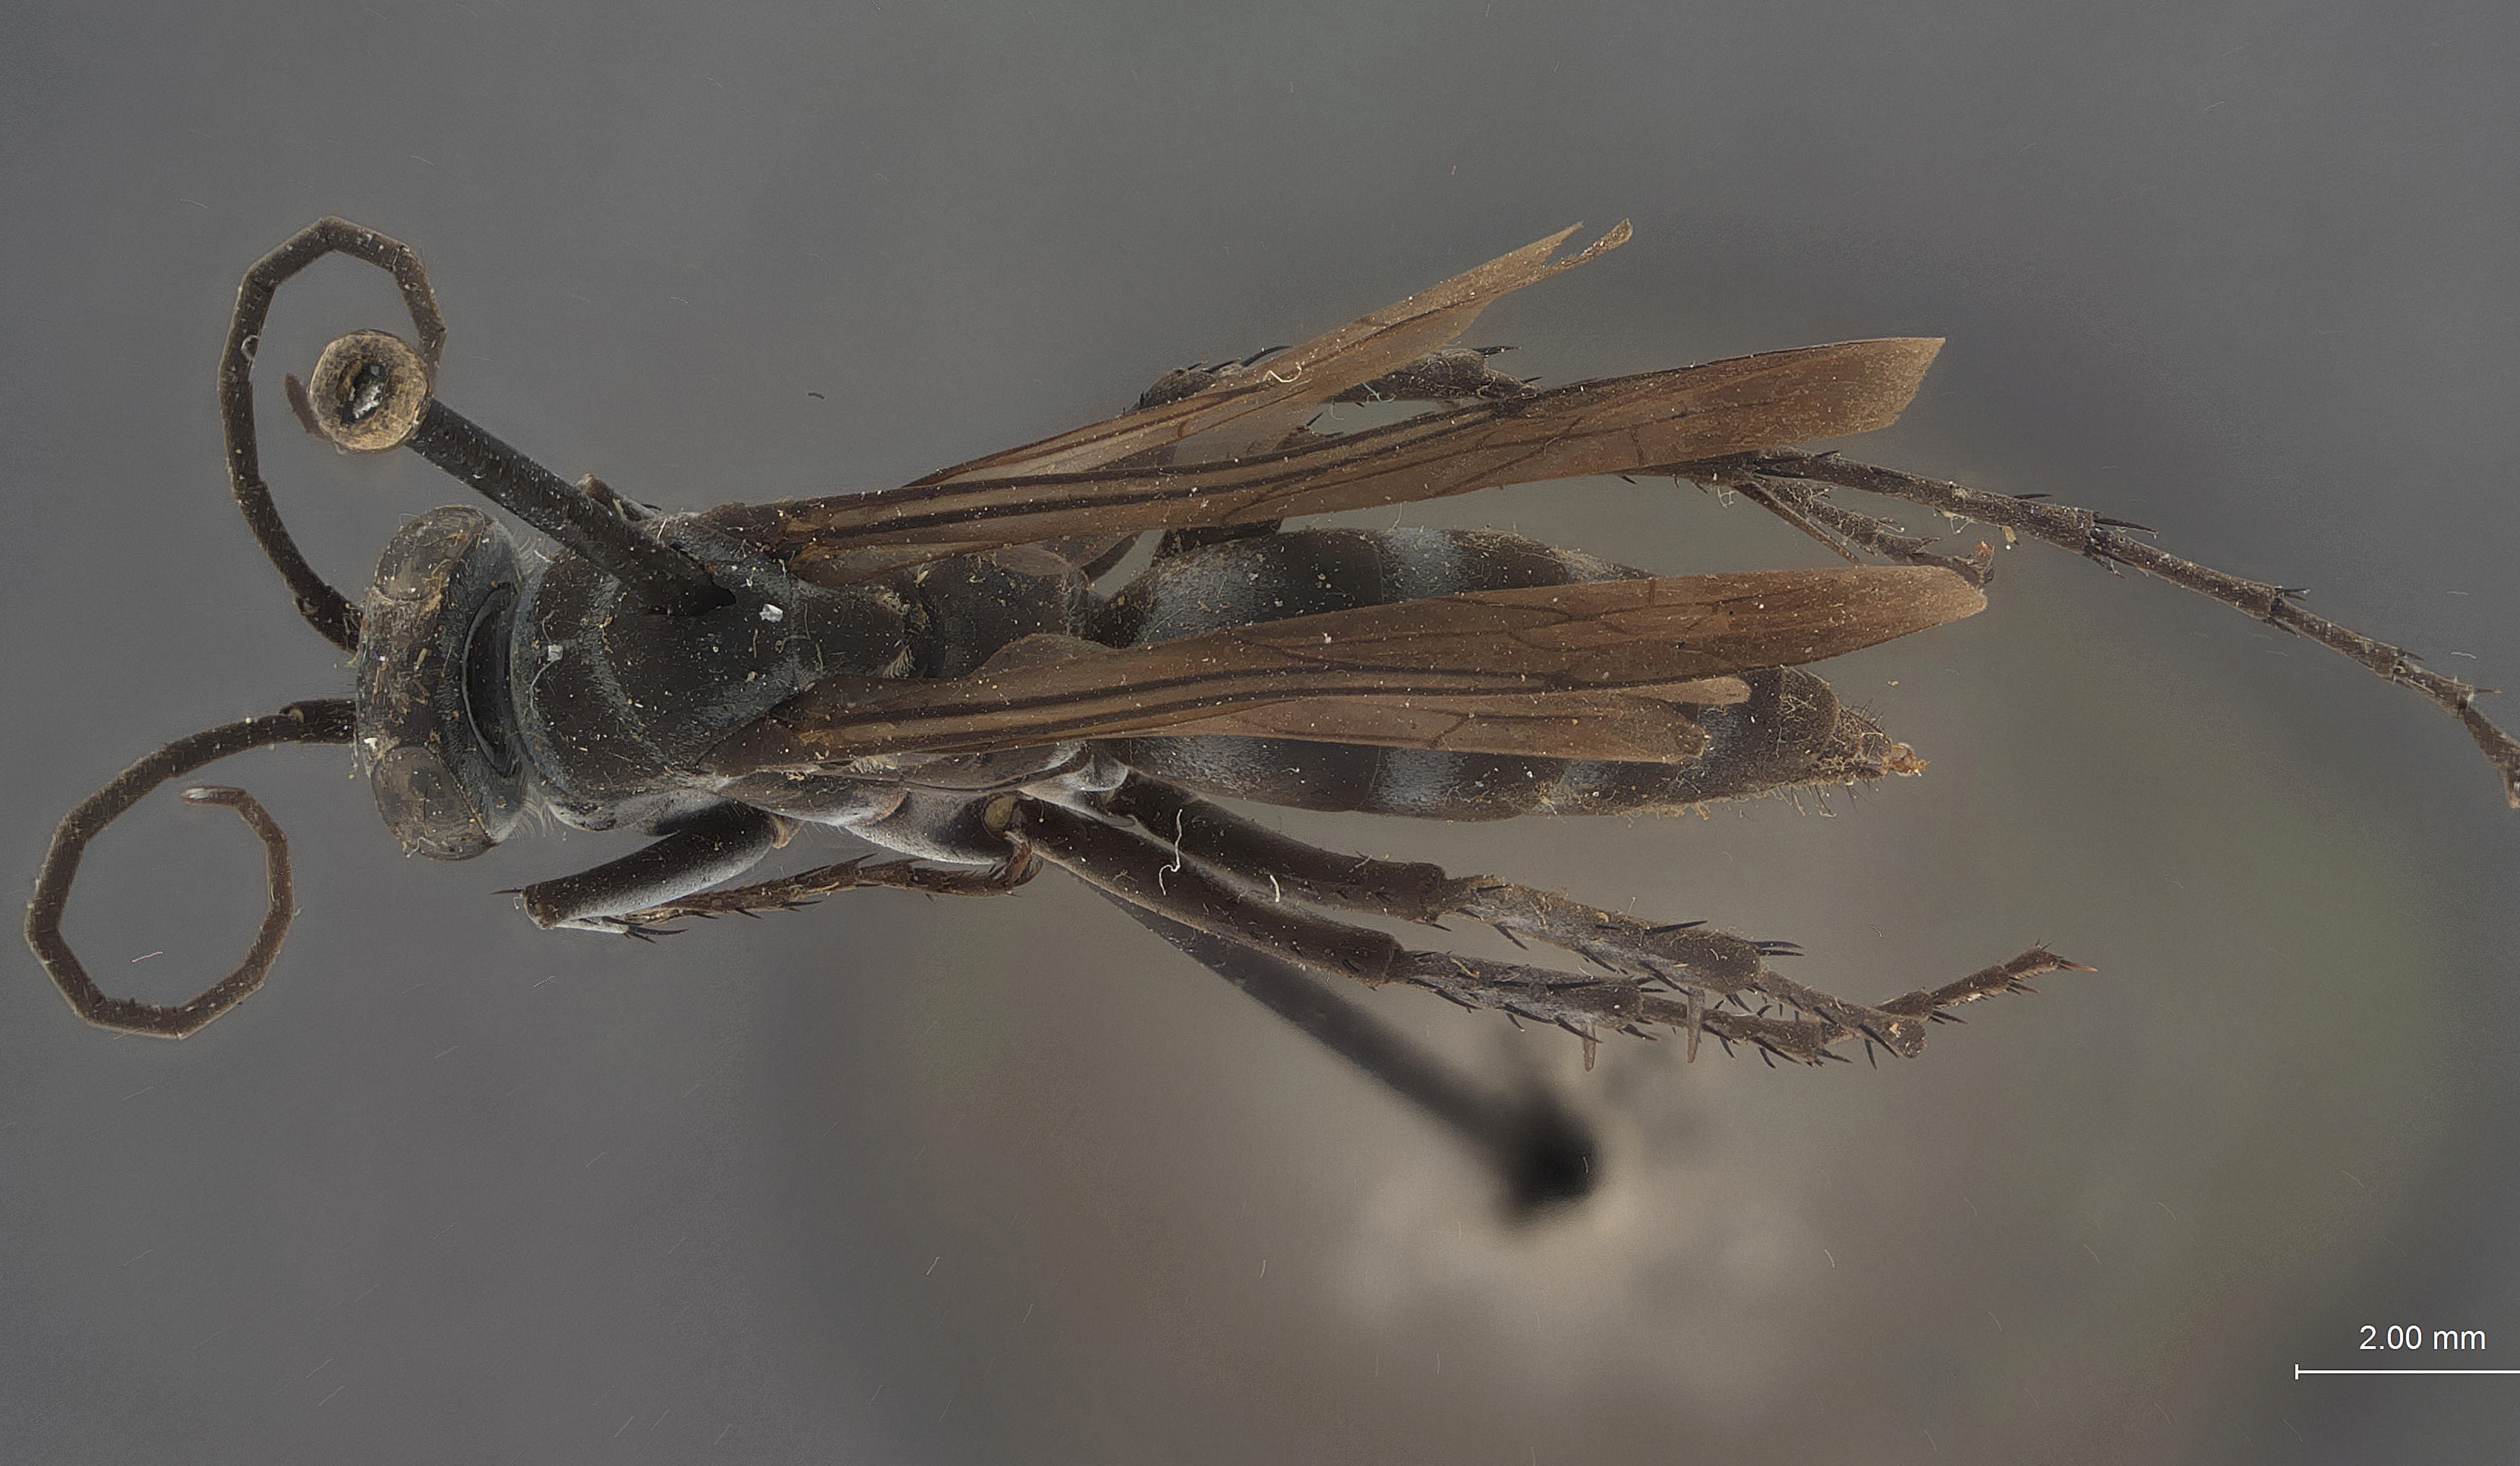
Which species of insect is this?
Psammochares formosensis
